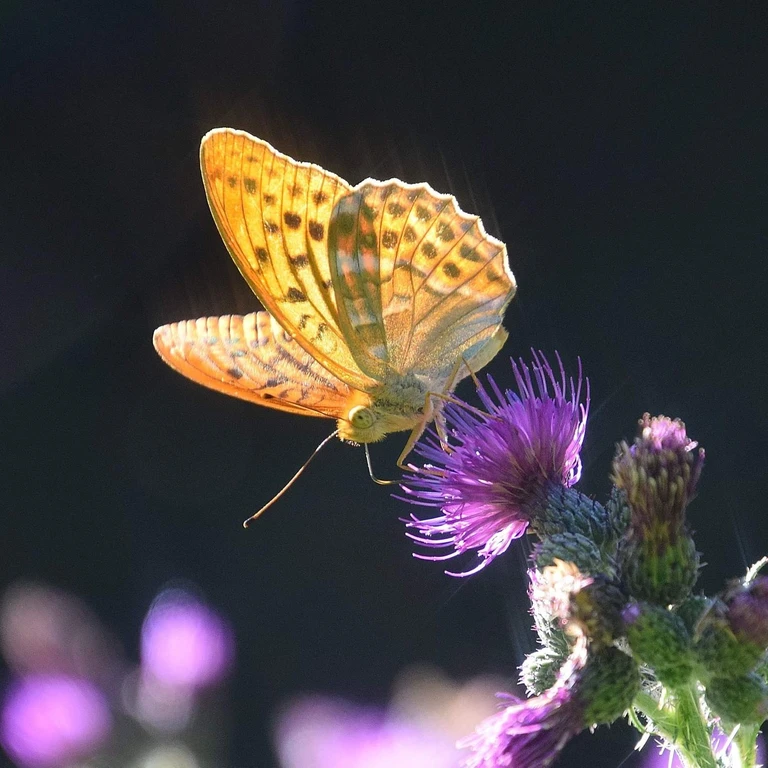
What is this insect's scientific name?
Argynnis paphia
